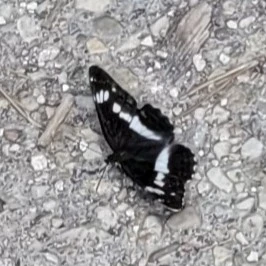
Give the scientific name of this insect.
Limenitis camilla (also Ladoga camilla)
